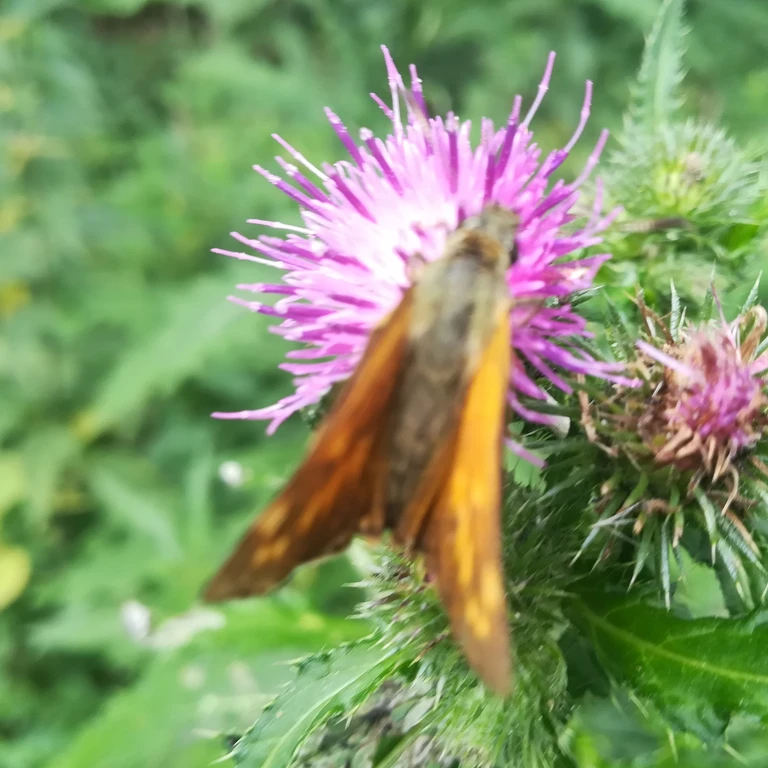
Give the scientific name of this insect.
Ochlodes sylvanus (also Ochlodes venata)
